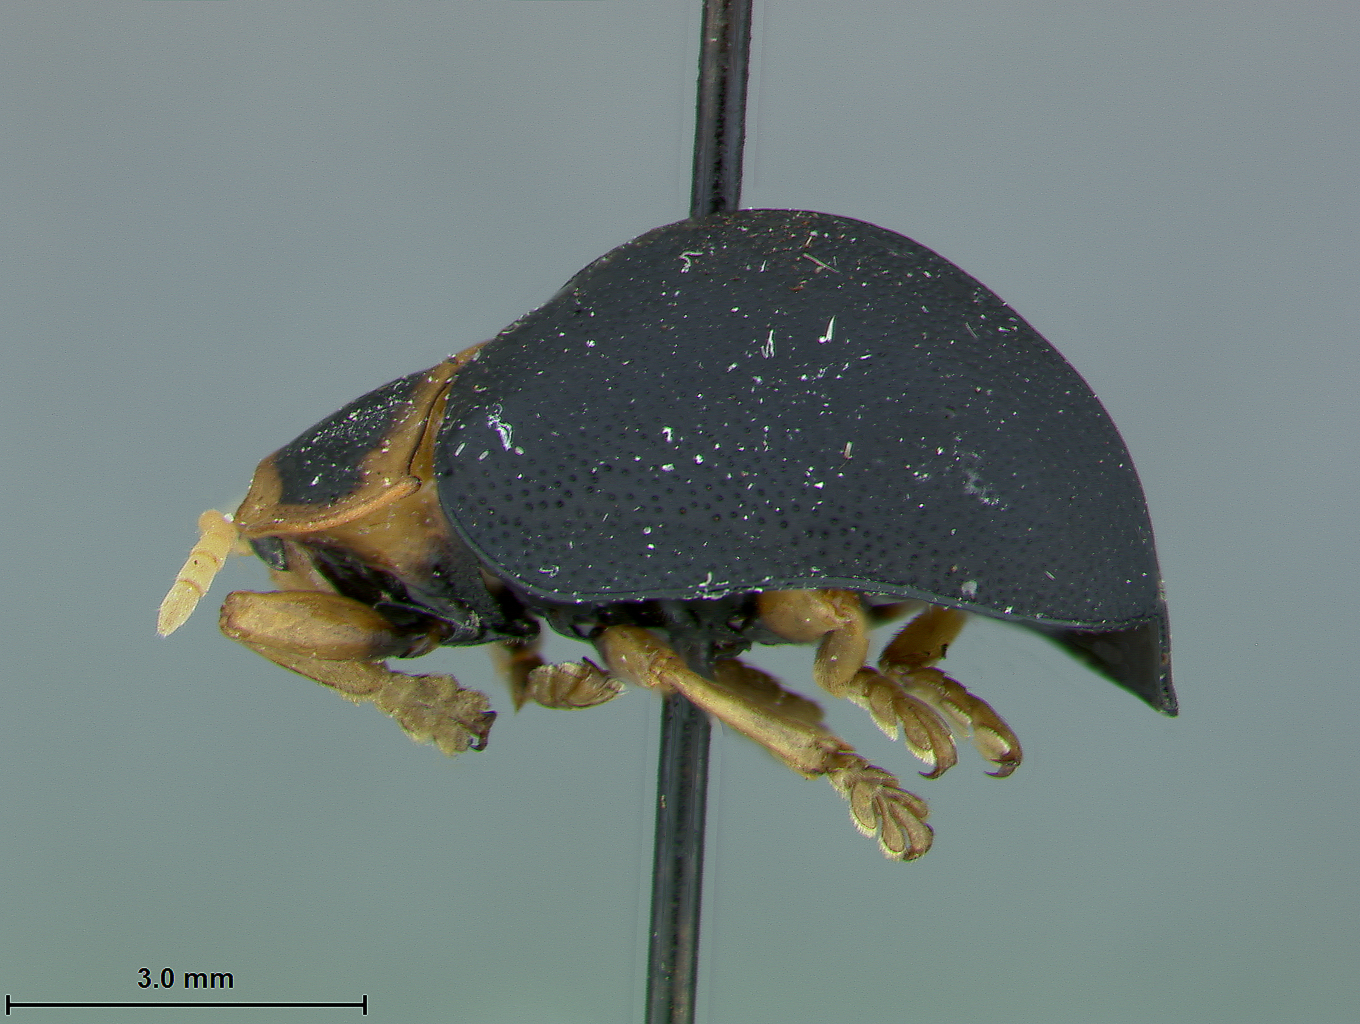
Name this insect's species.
Stoiba fascicollis
